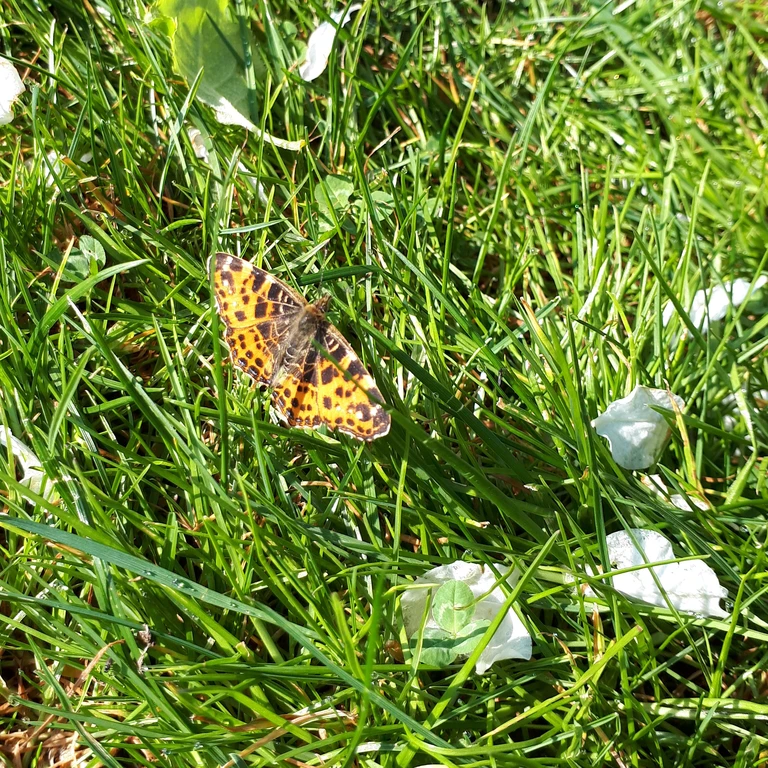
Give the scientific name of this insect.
Araschnia levana
